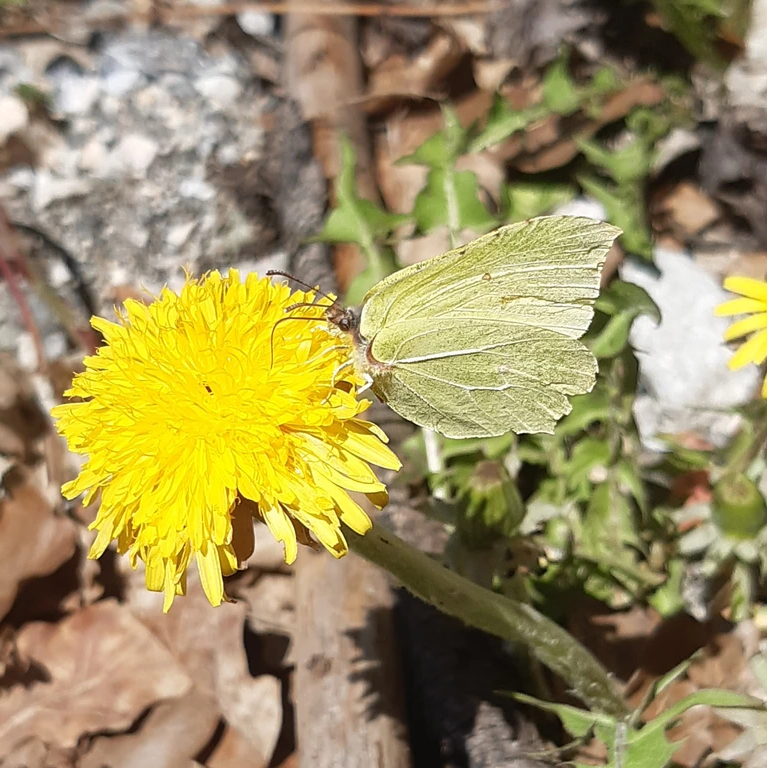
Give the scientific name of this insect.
Gonepteryx rhamni
